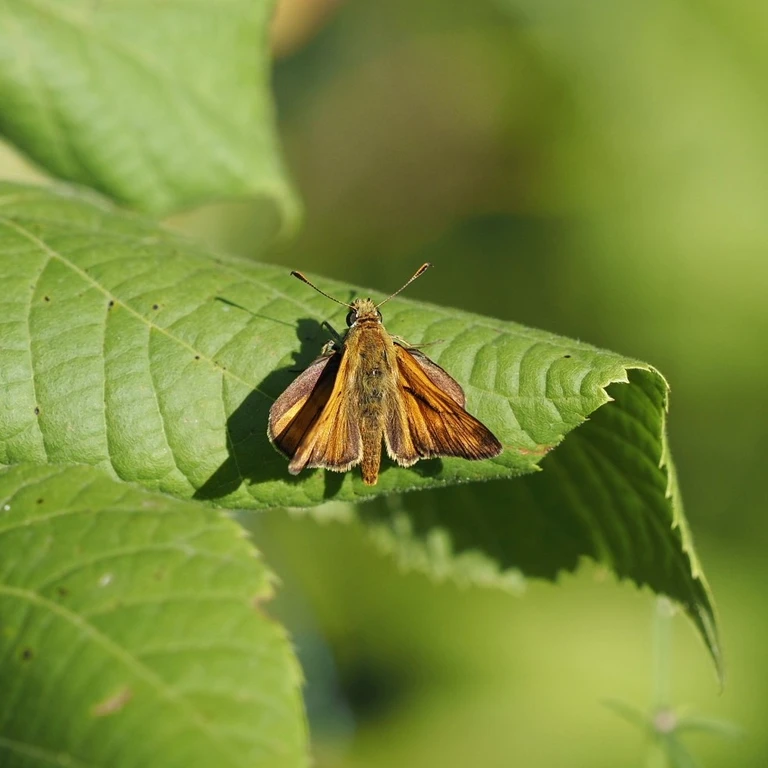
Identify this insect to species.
Ochlodes sylvanus (also Ochlodes venata)
